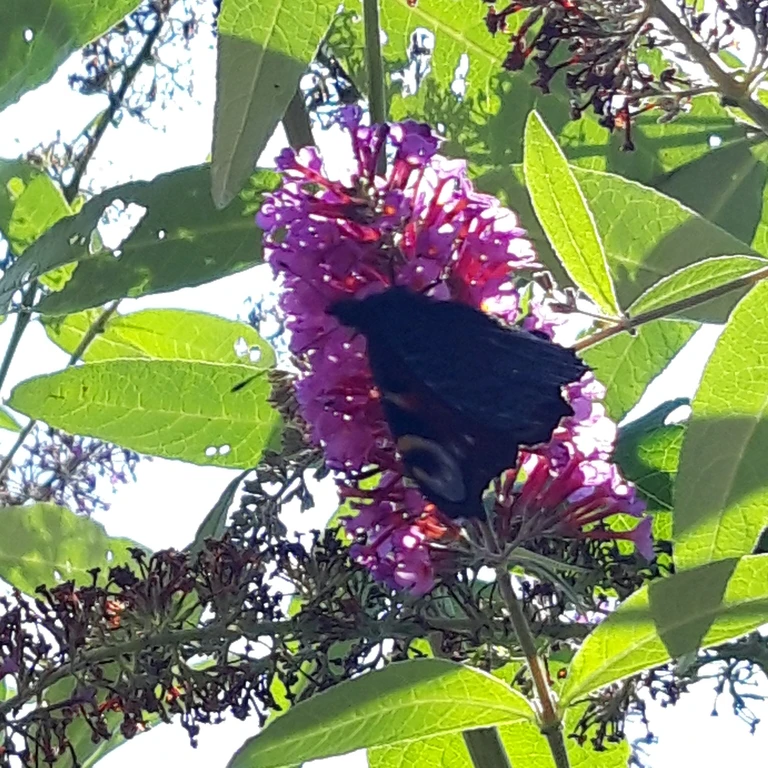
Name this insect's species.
Aglais io
